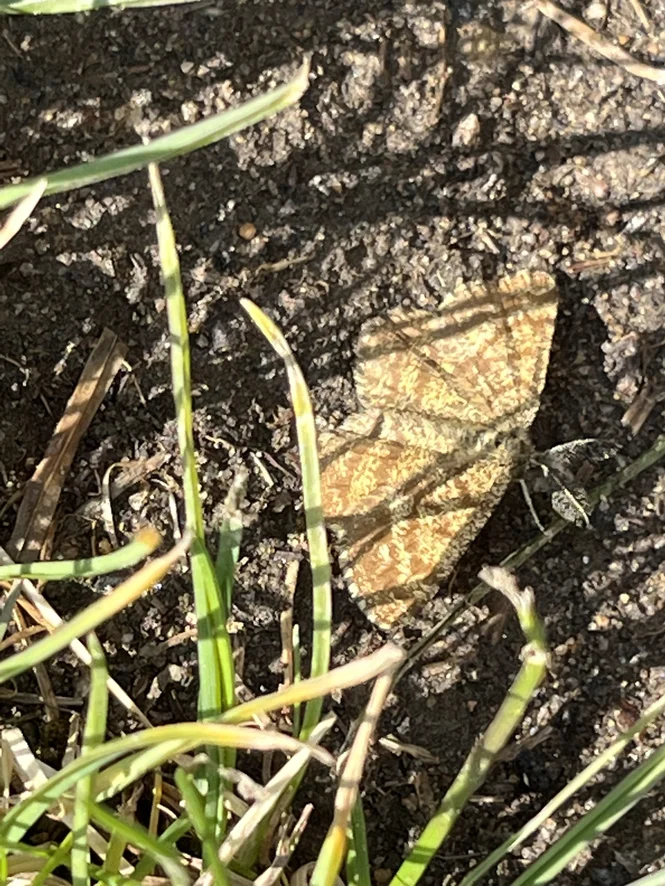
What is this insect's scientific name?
Ematurga atomaria
